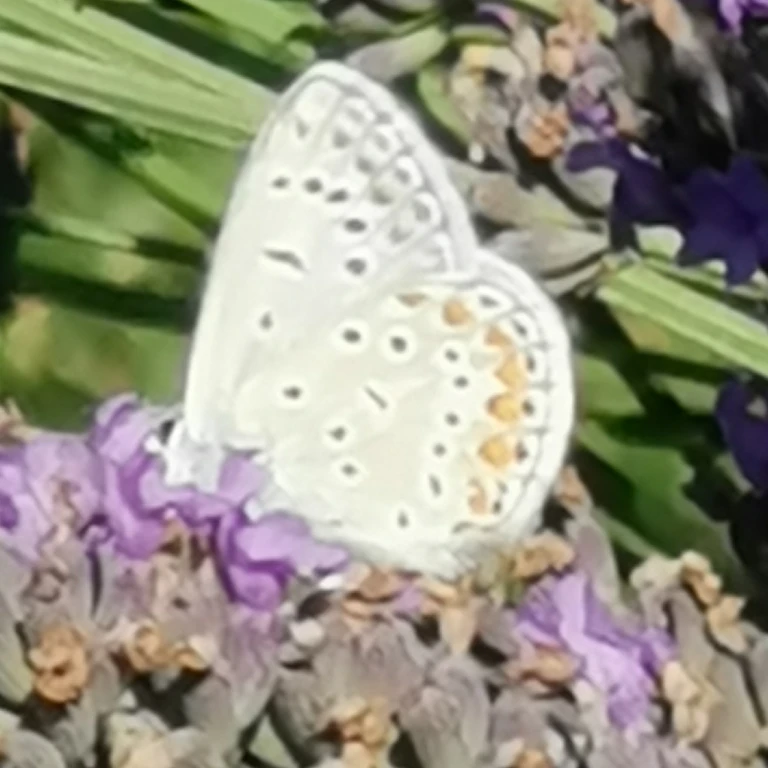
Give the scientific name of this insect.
Polyommatus icarus
